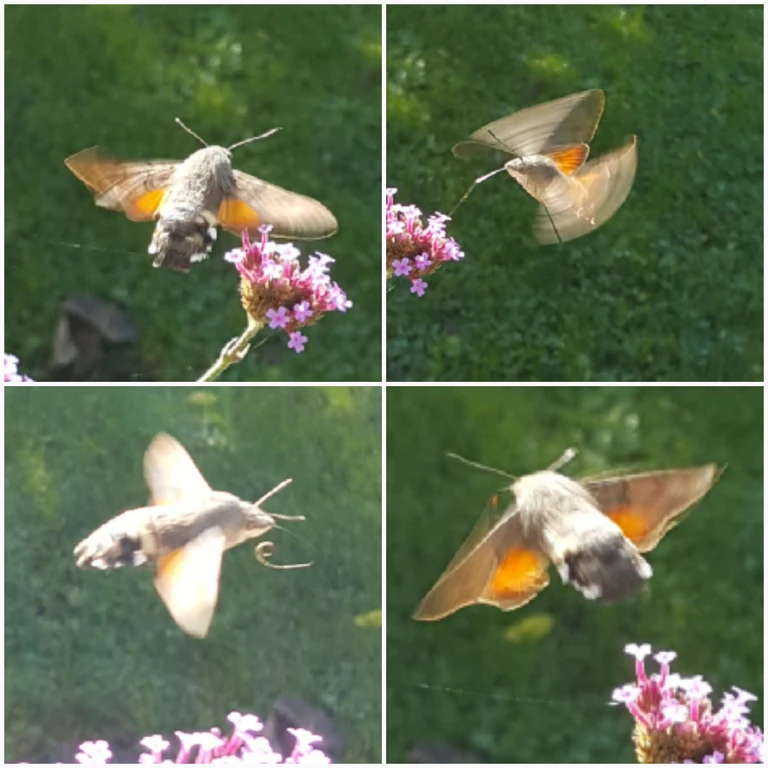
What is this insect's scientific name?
Macroglossum stellatarum
